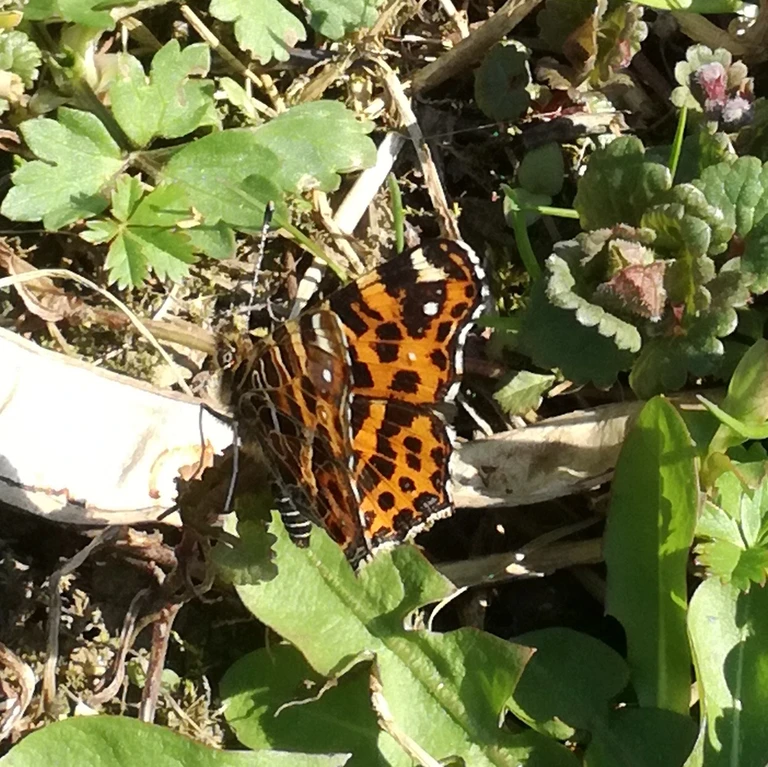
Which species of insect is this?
Araschnia levana
